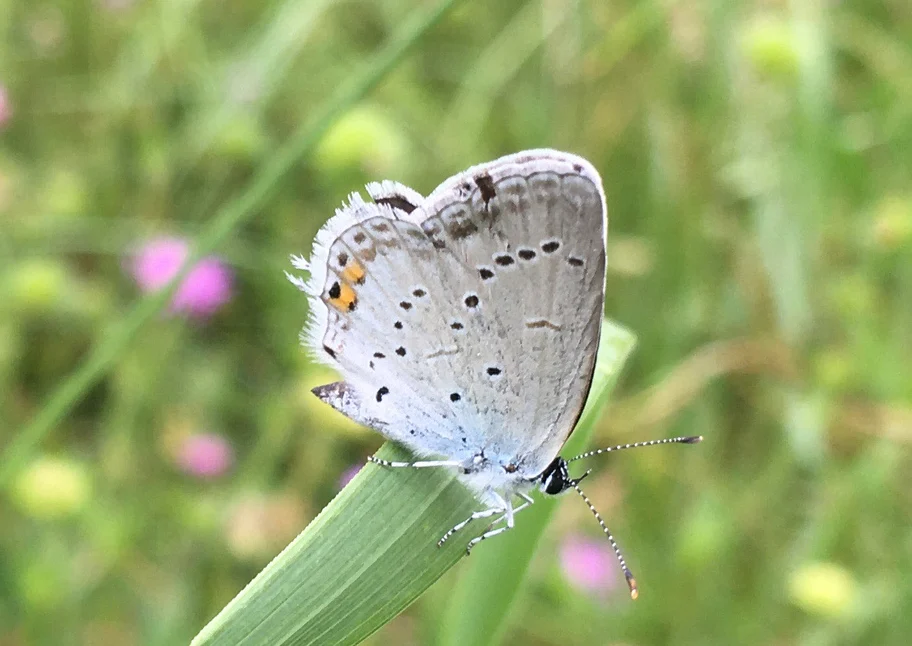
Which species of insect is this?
Cupido argiades (also Elkalyce argiades)
